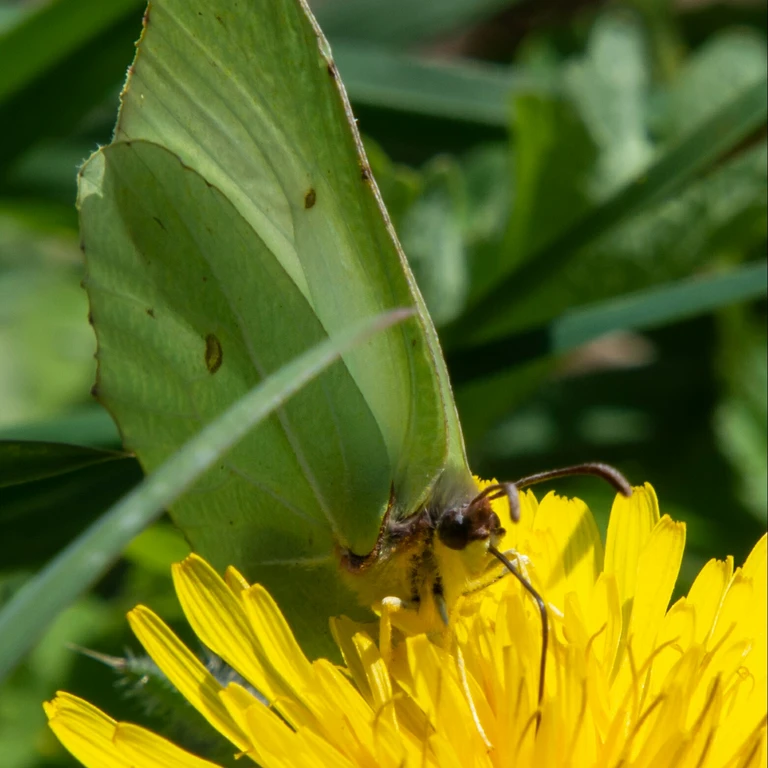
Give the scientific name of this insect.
Gonepteryx rhamni
